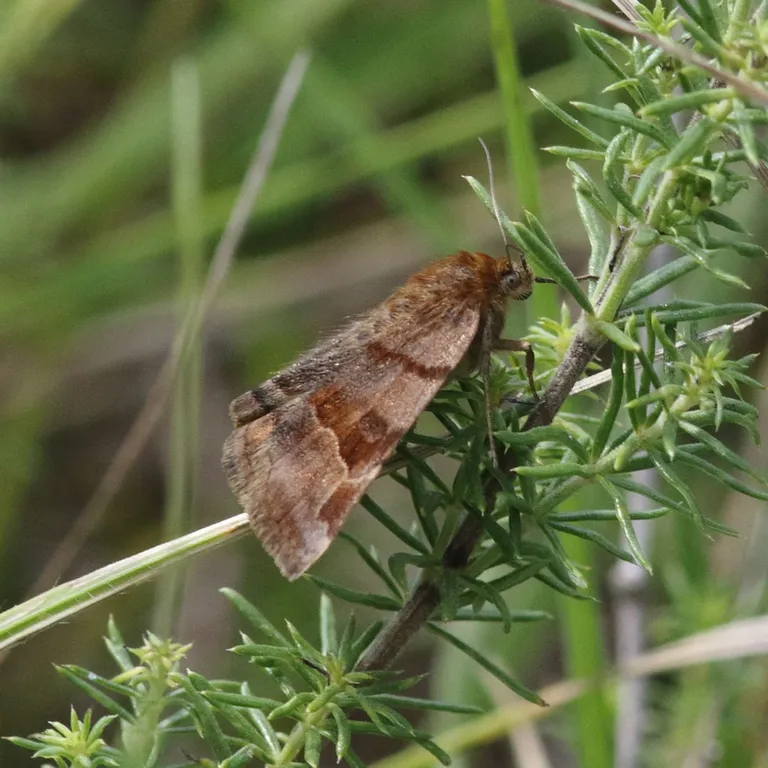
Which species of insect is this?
Euclidia glyphica
